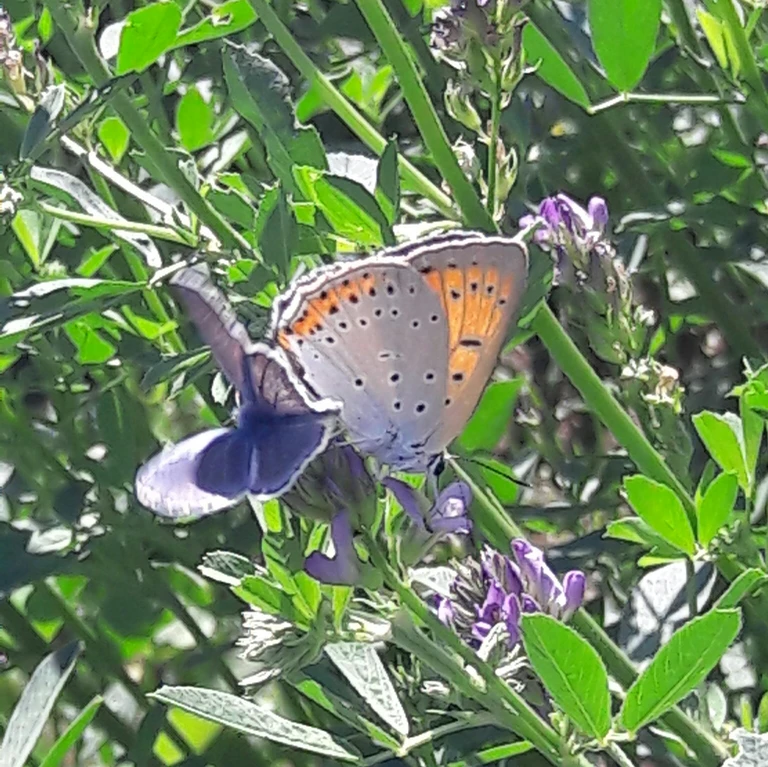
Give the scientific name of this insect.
Lycaena dispar
